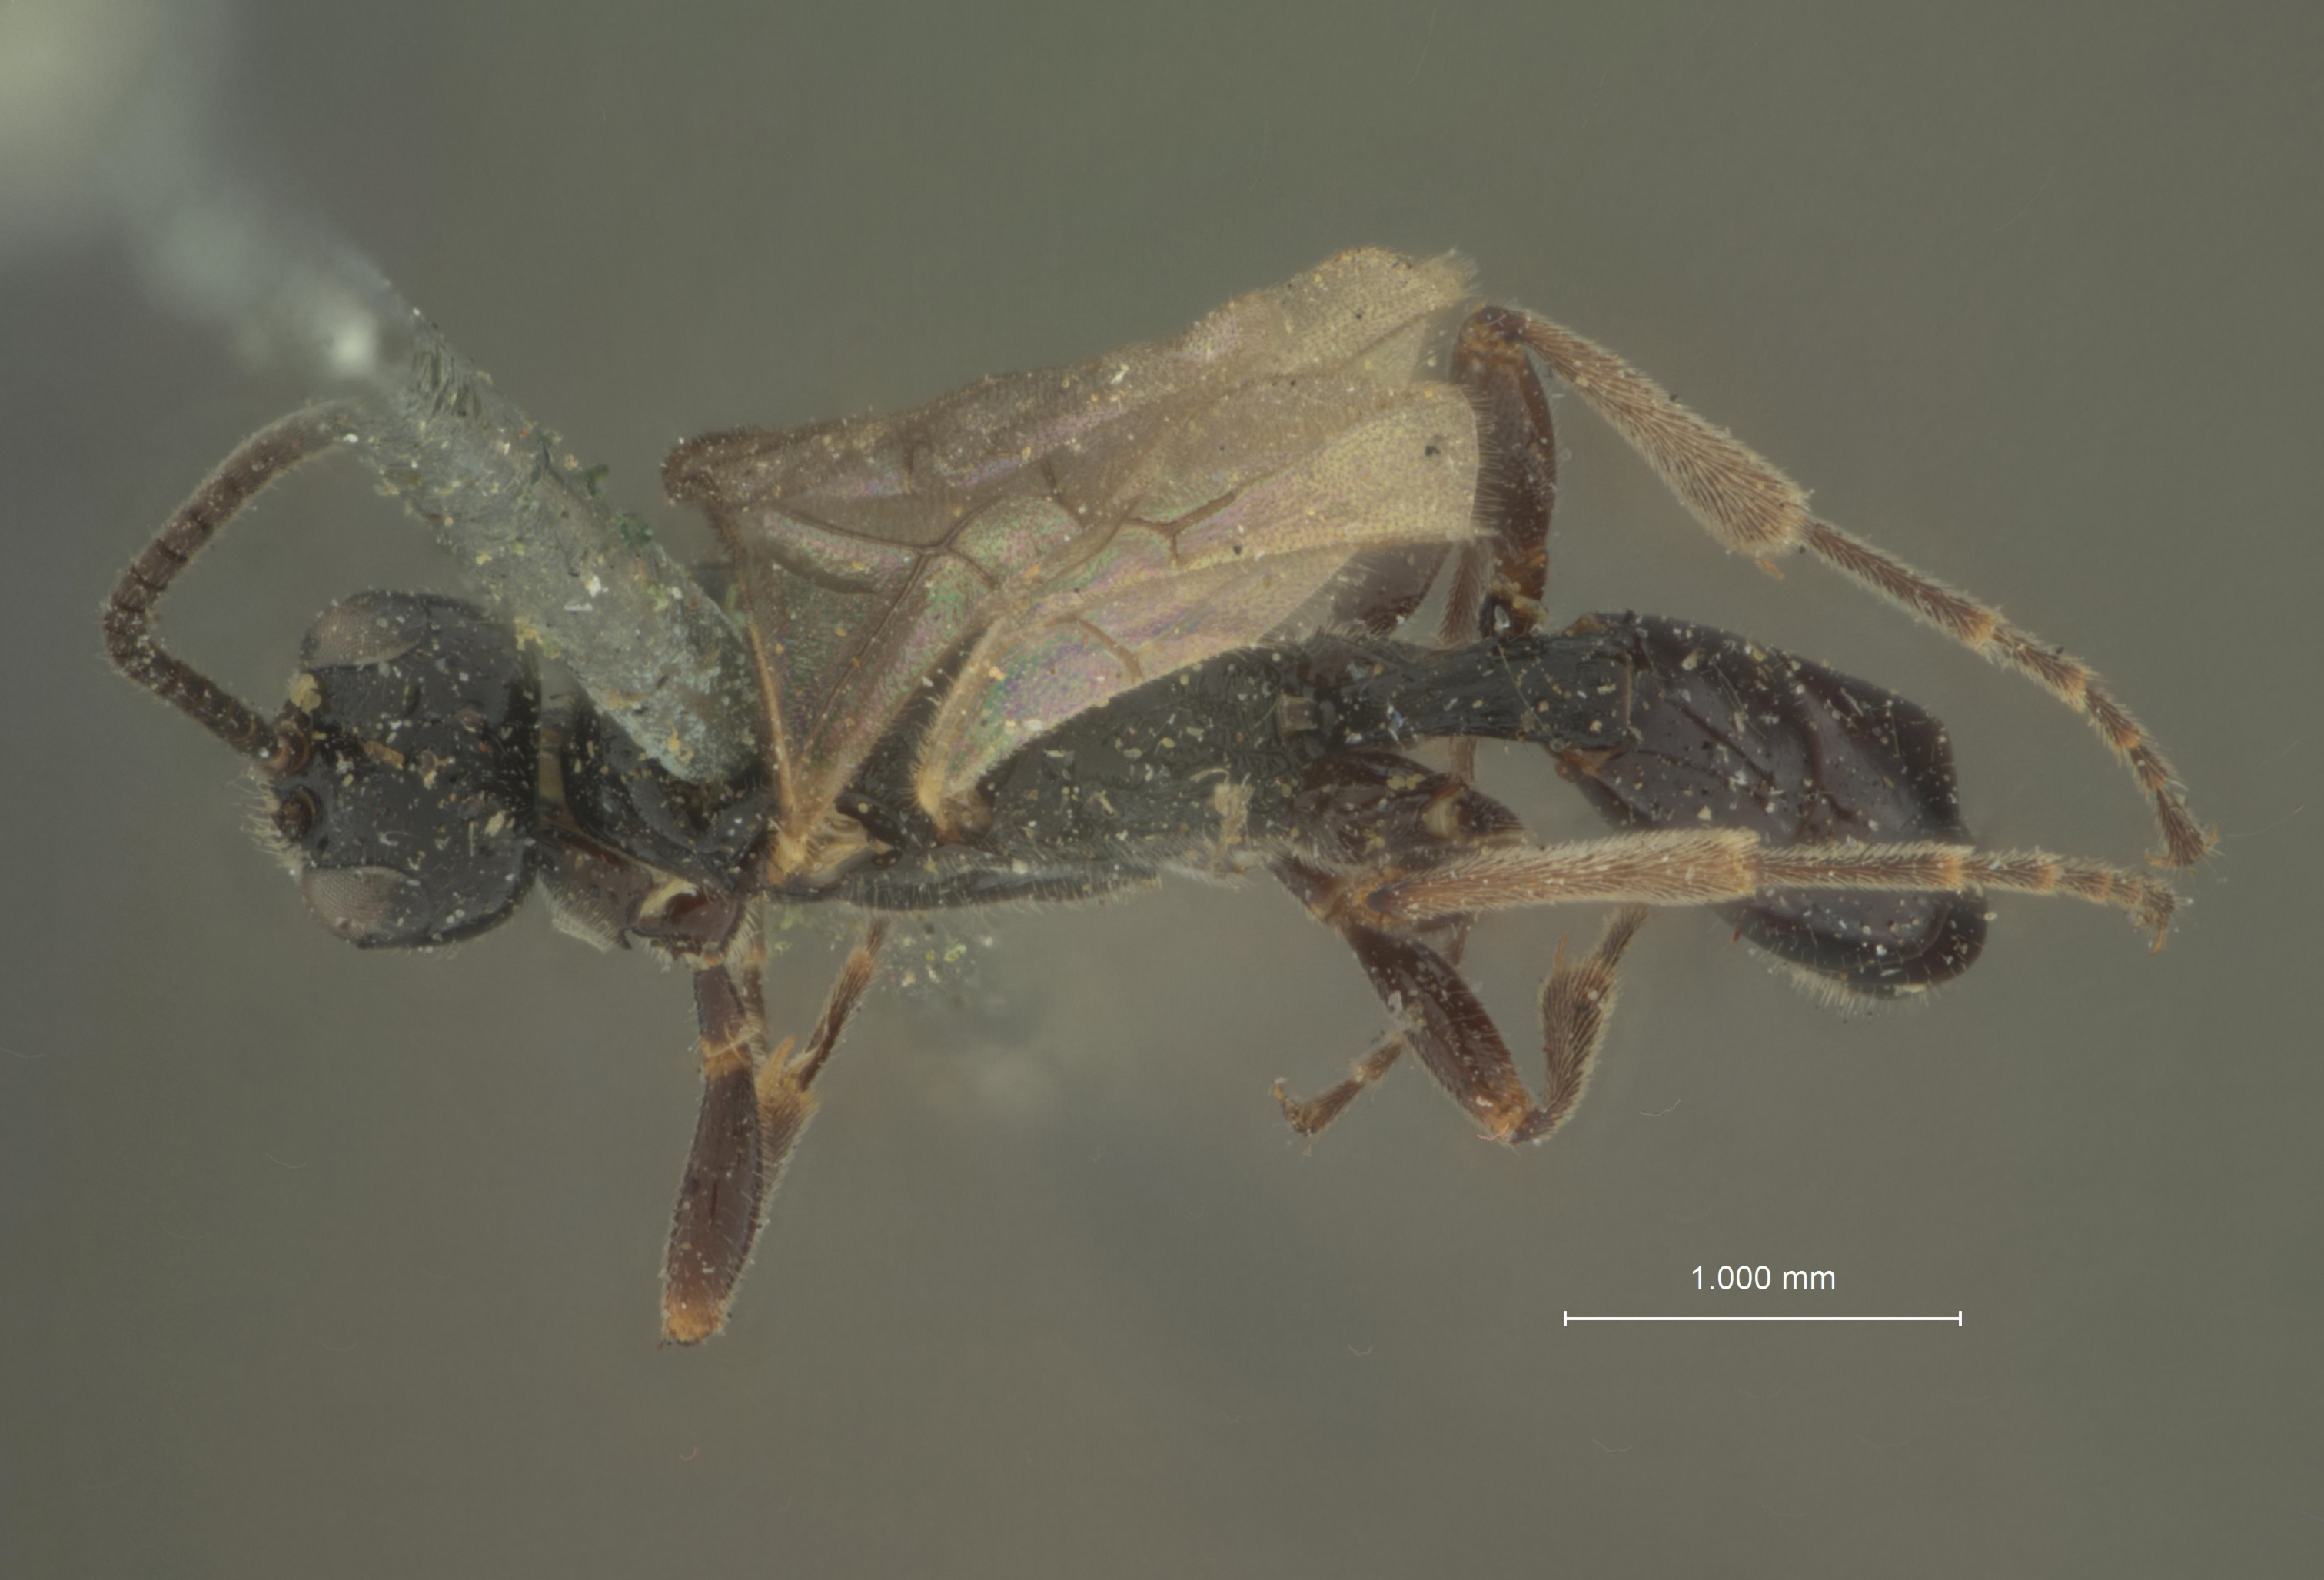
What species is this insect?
Exolytus kincaidi
